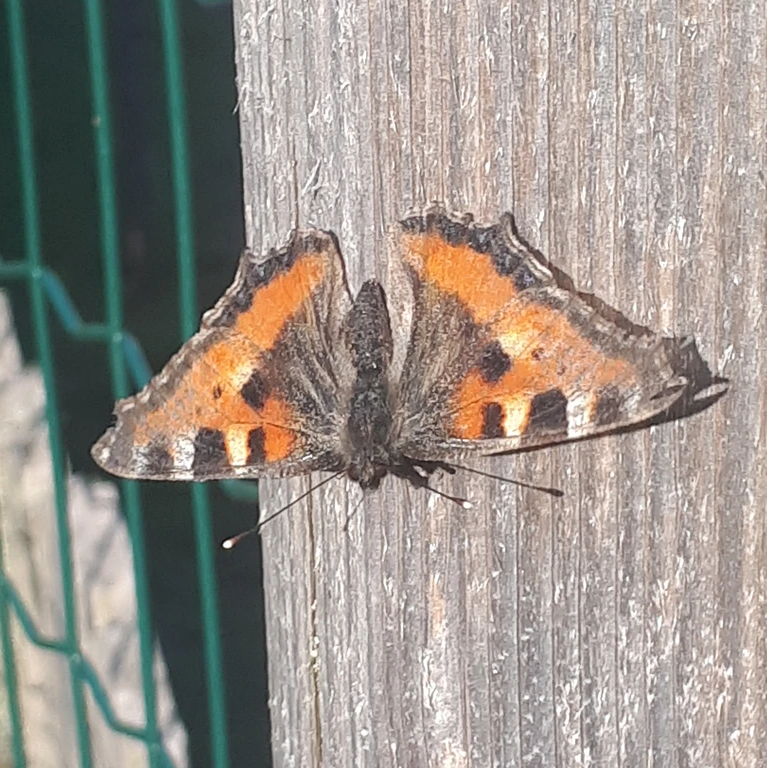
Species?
Aglais urticae
